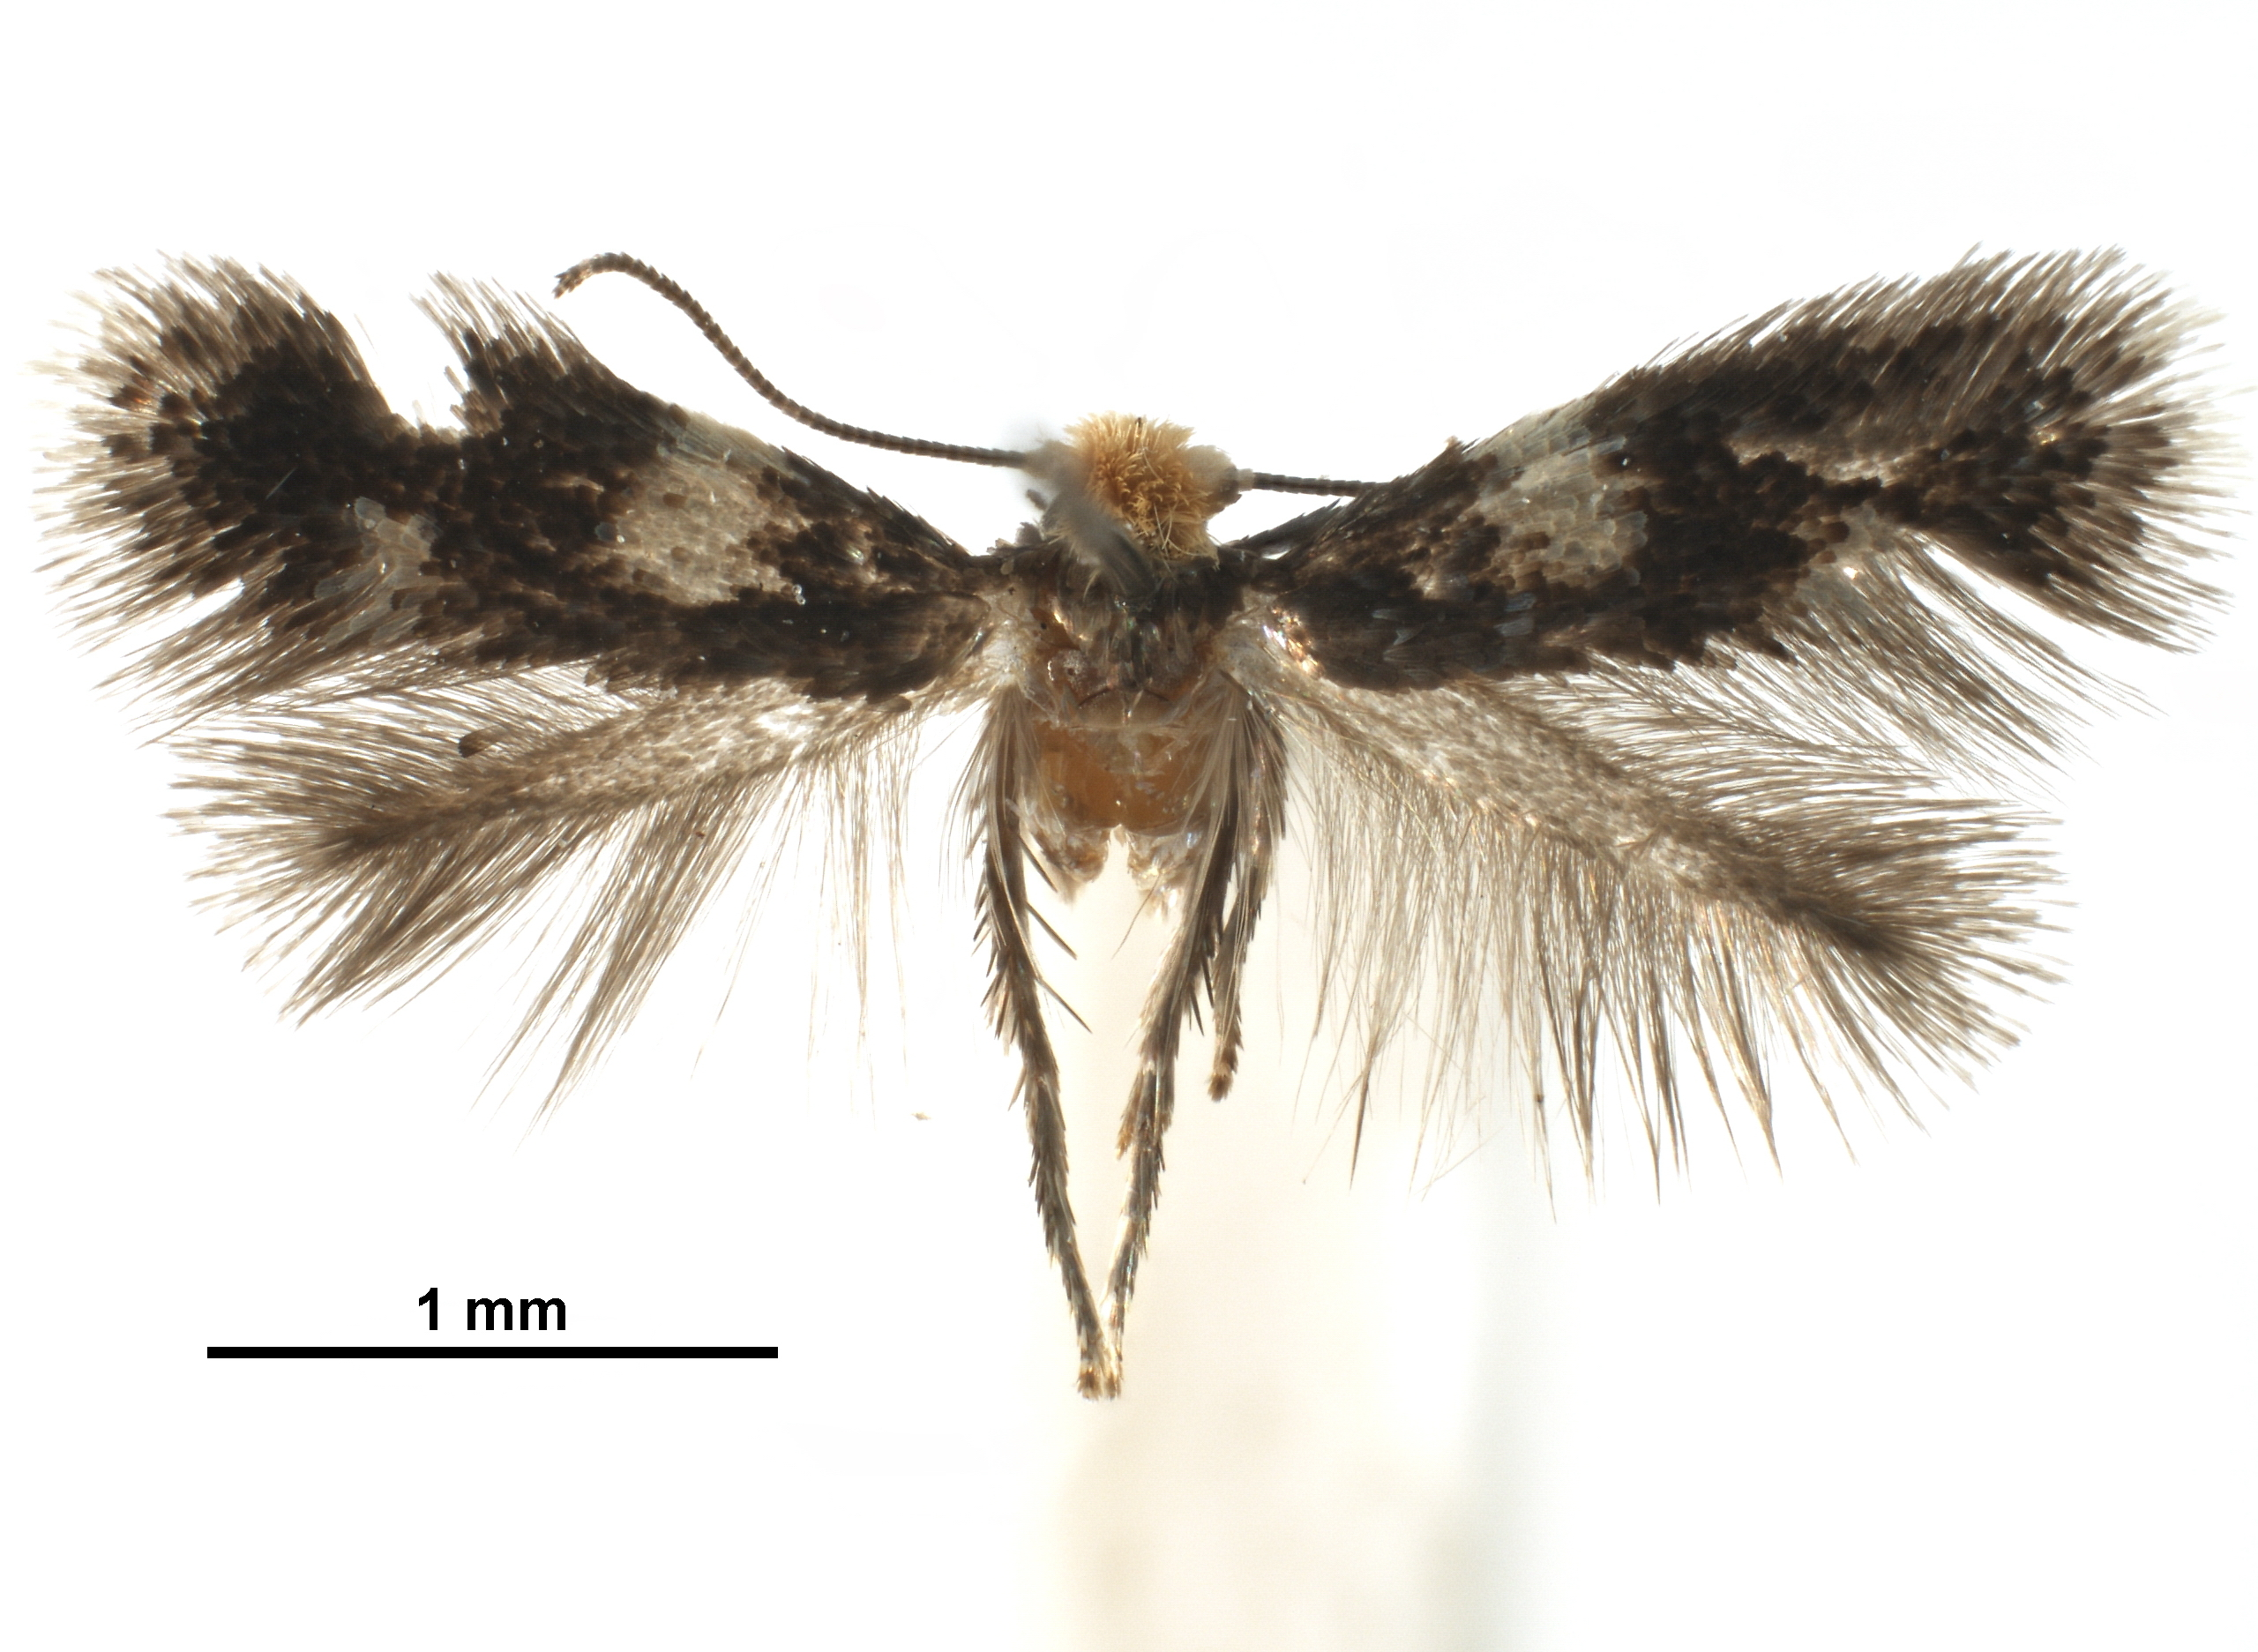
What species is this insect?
Fomoria weaveri
